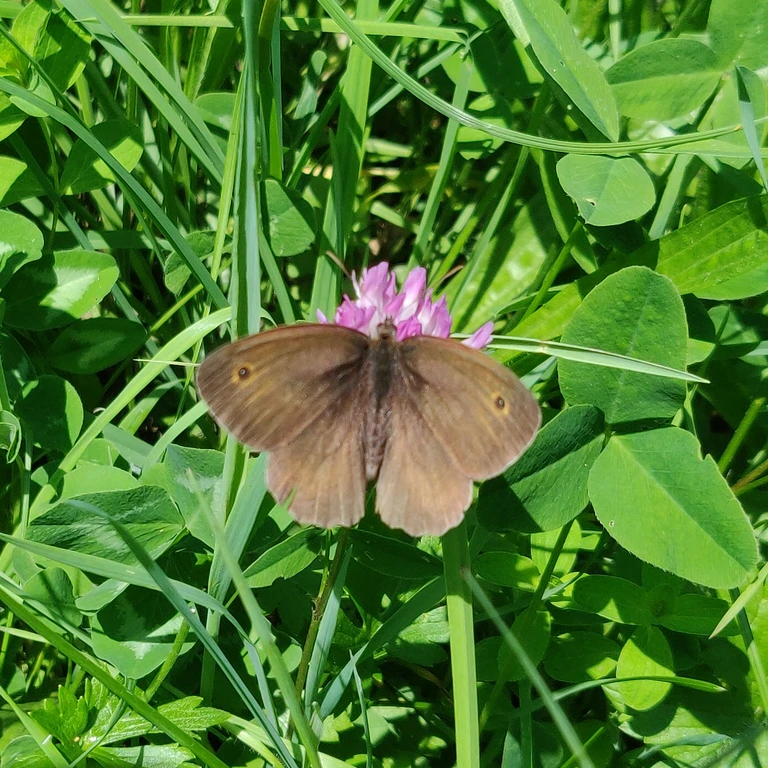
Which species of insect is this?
Maniola jurtina
